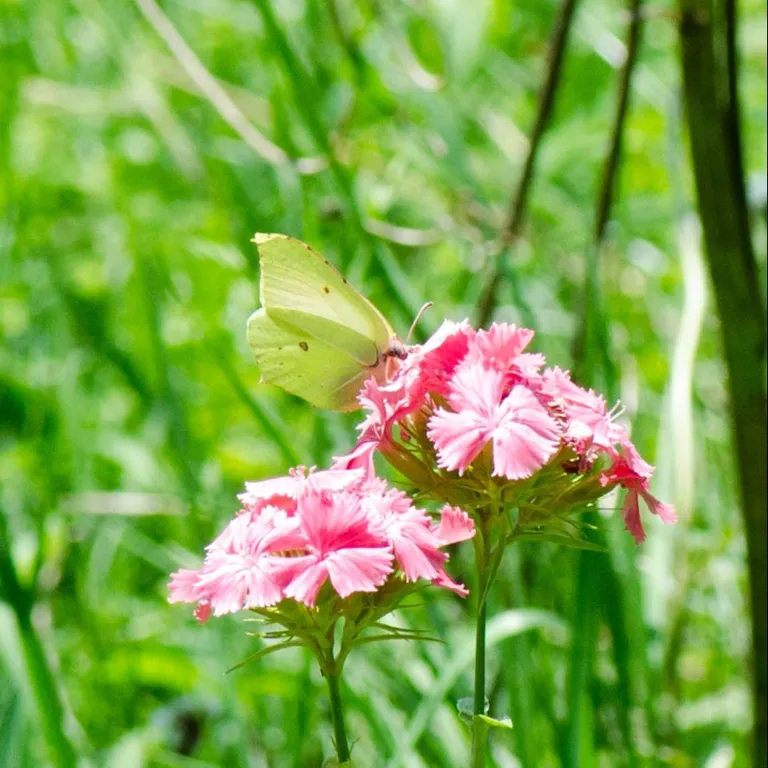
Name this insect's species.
Gonepteryx rhamni
